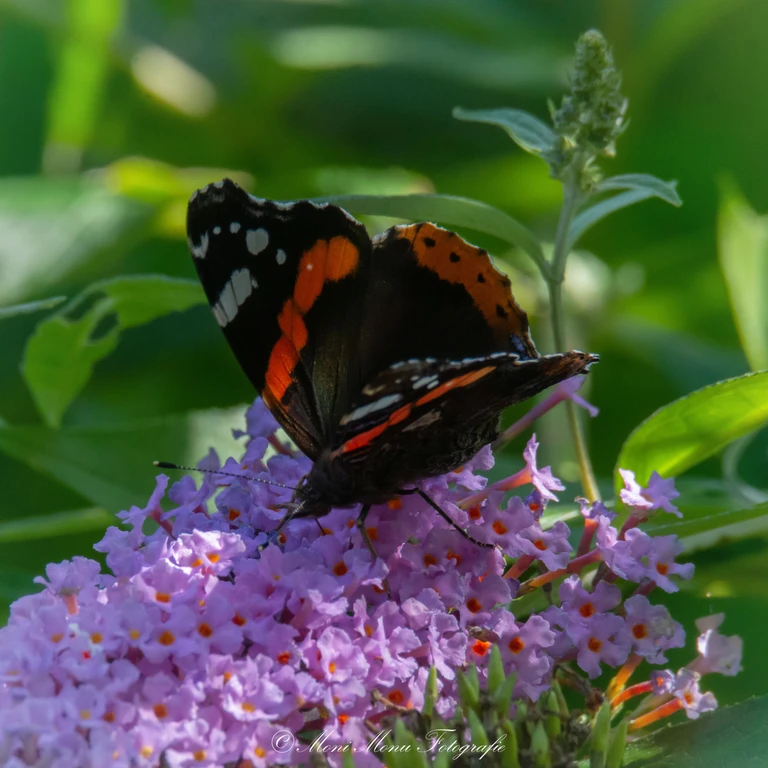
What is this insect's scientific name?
Vanessa atalanta
